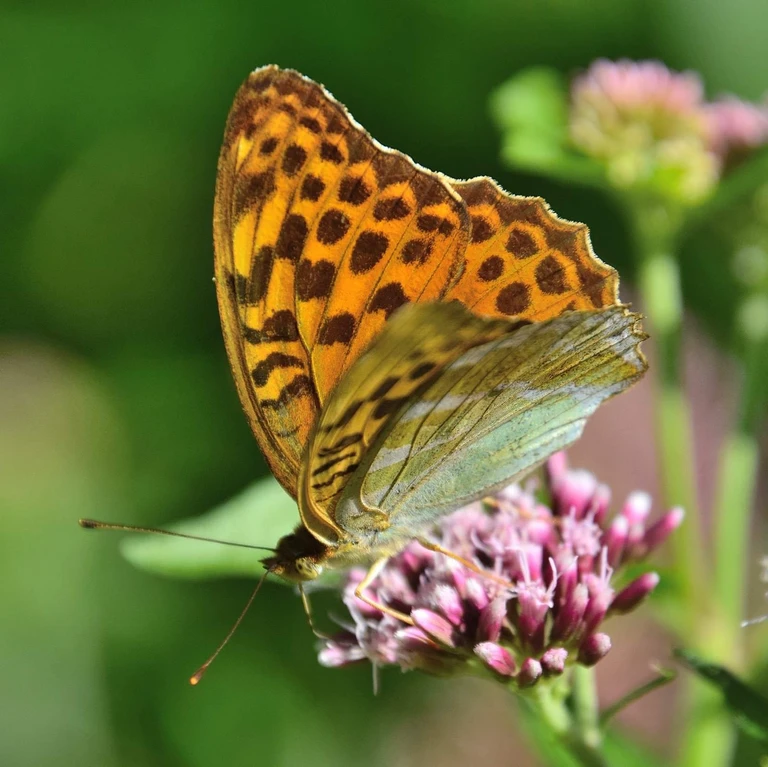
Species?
Argynnis paphia
